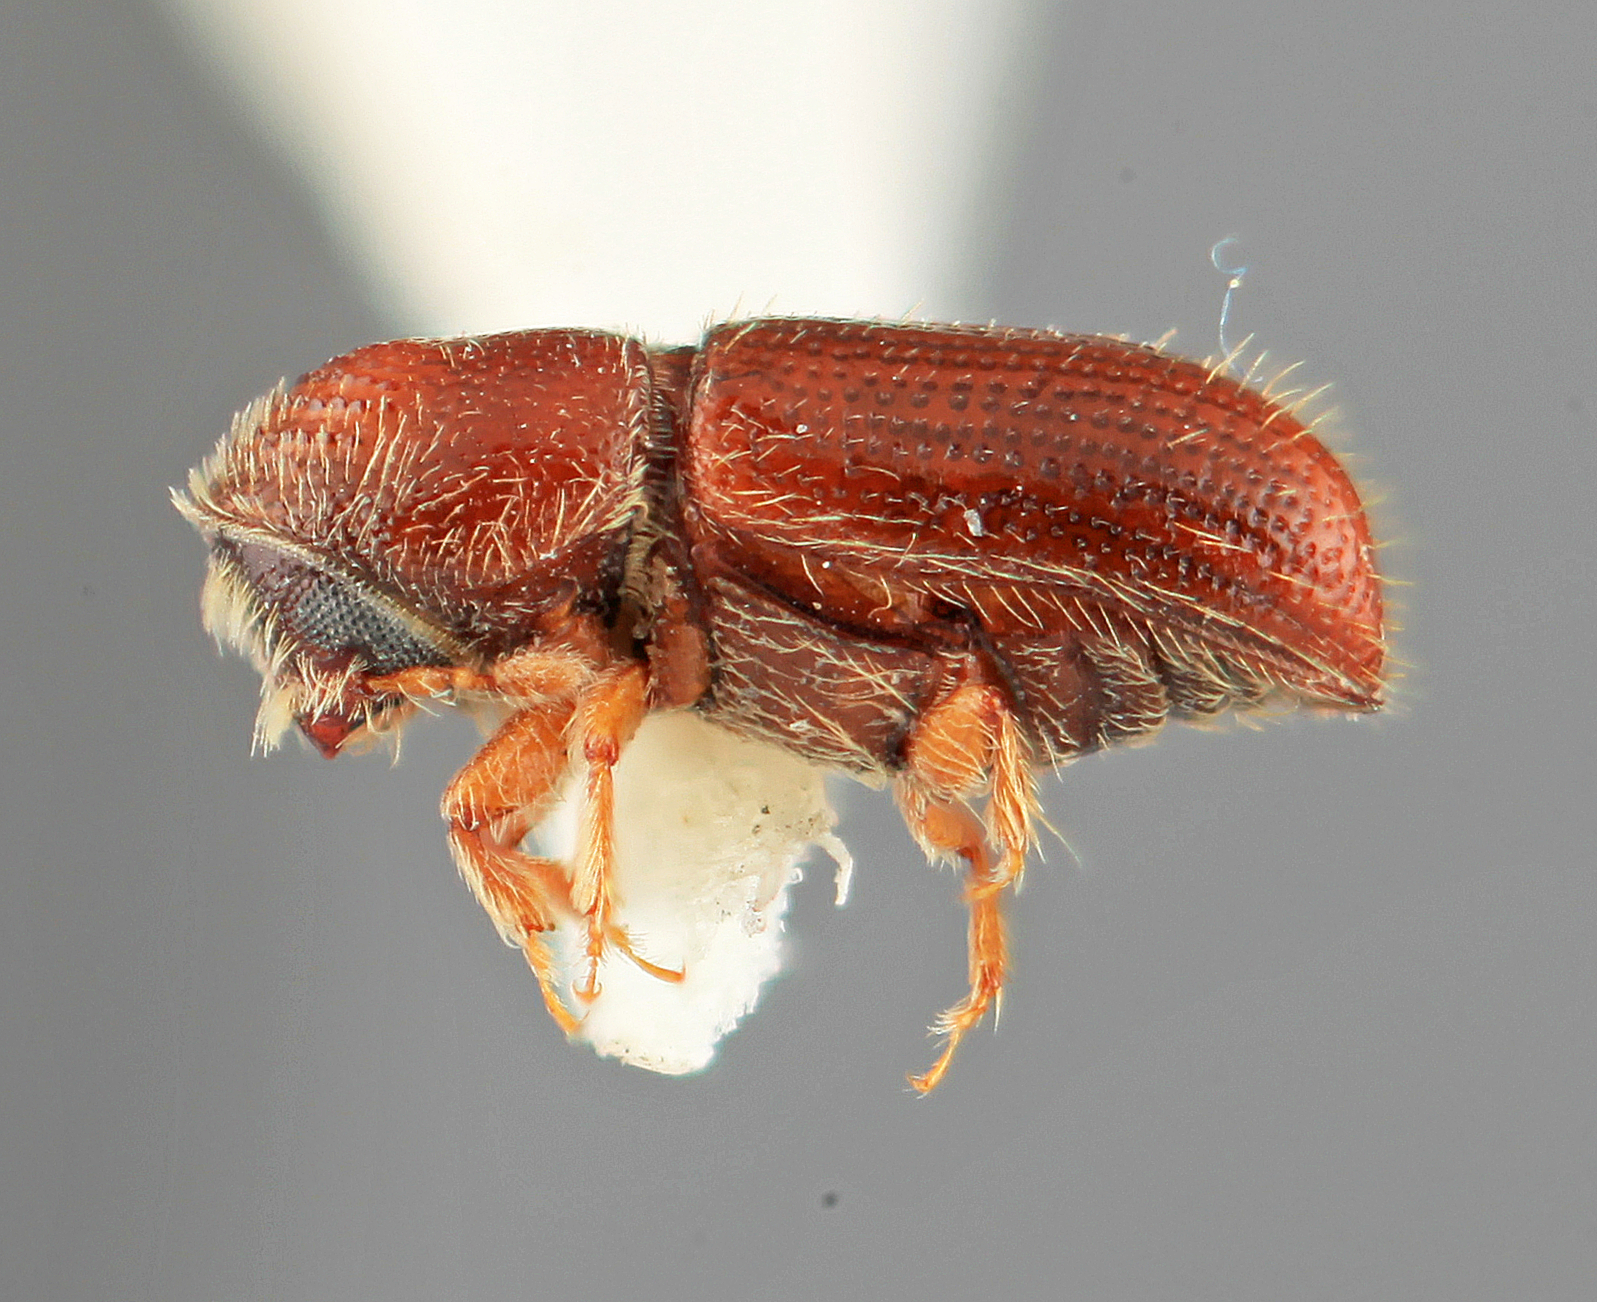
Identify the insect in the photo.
Pityophthorus corruptus
